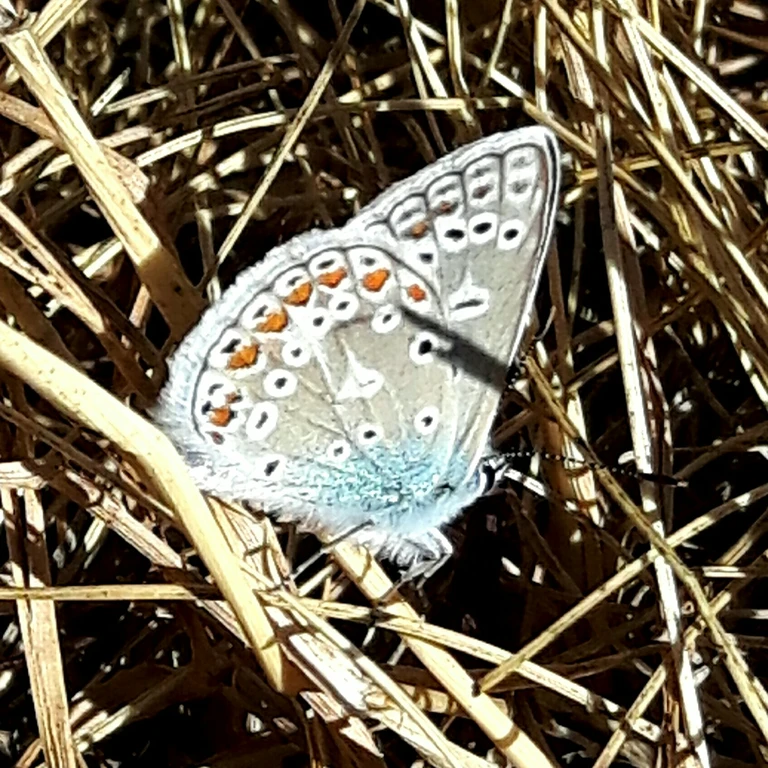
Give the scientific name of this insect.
Polyommatus icarus
